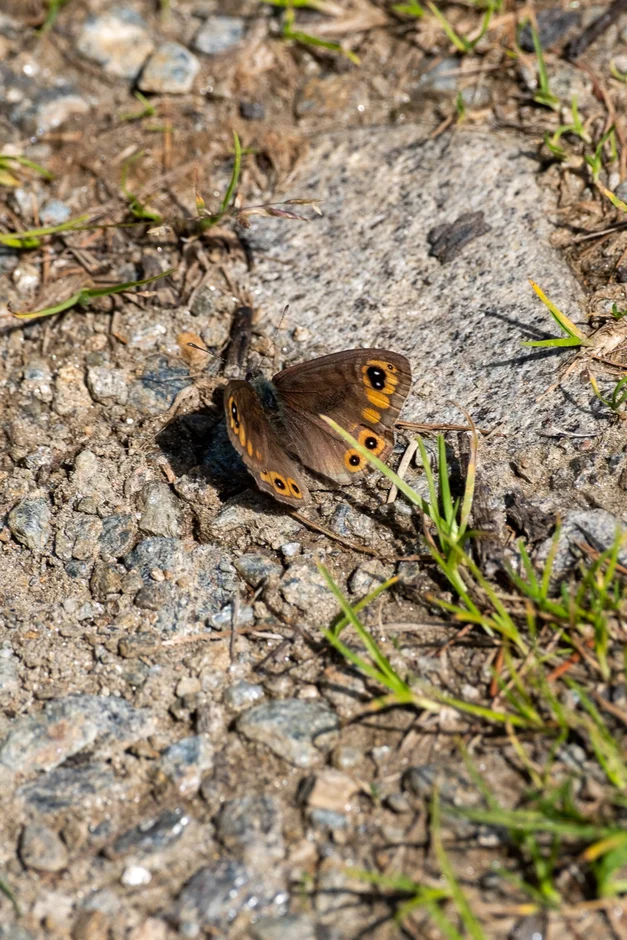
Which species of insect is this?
Lasiommata petropolitana (also Pararge petropolitana)
